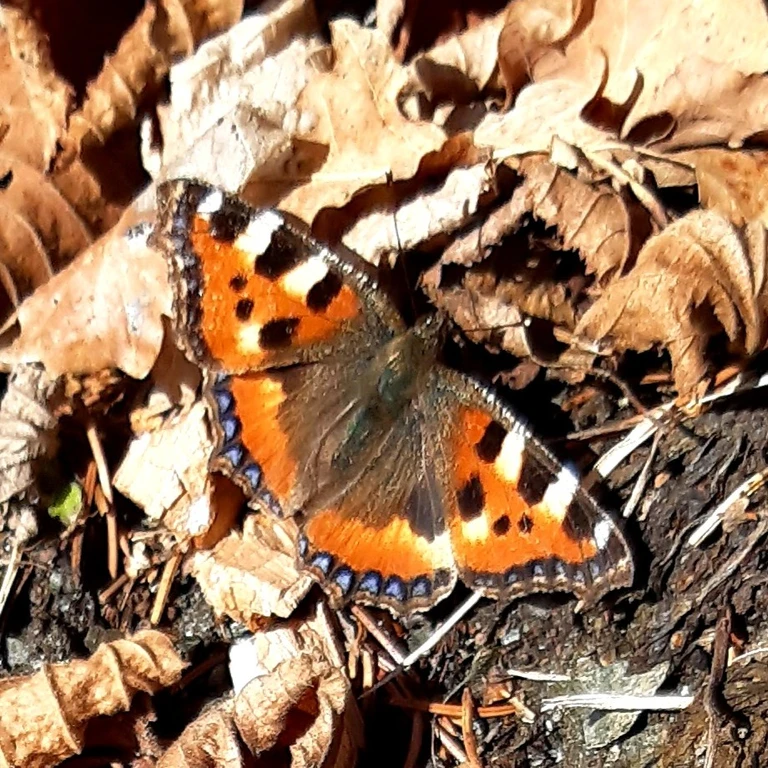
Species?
Aglais urticae
